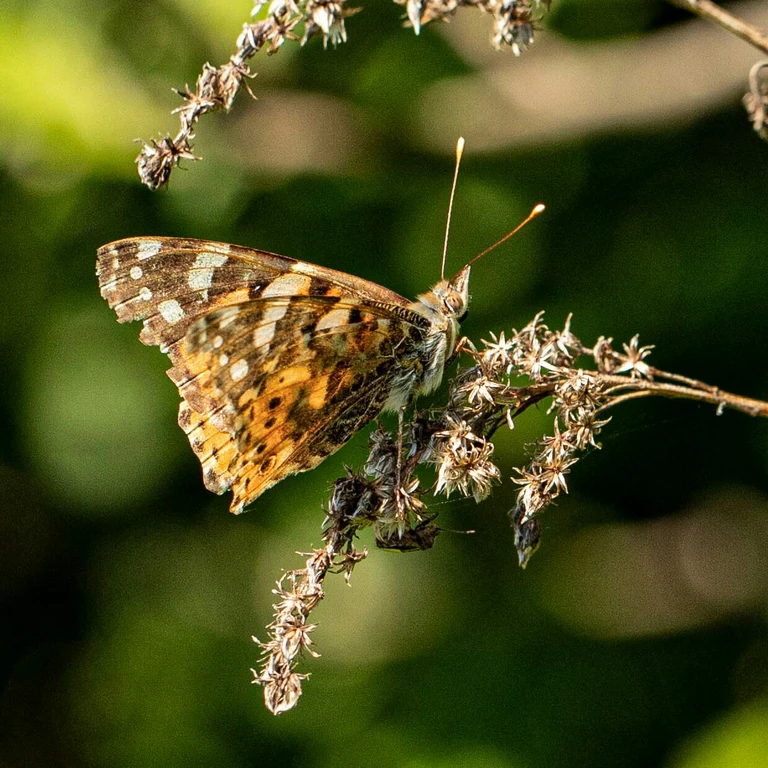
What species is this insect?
Vanessa cardui
